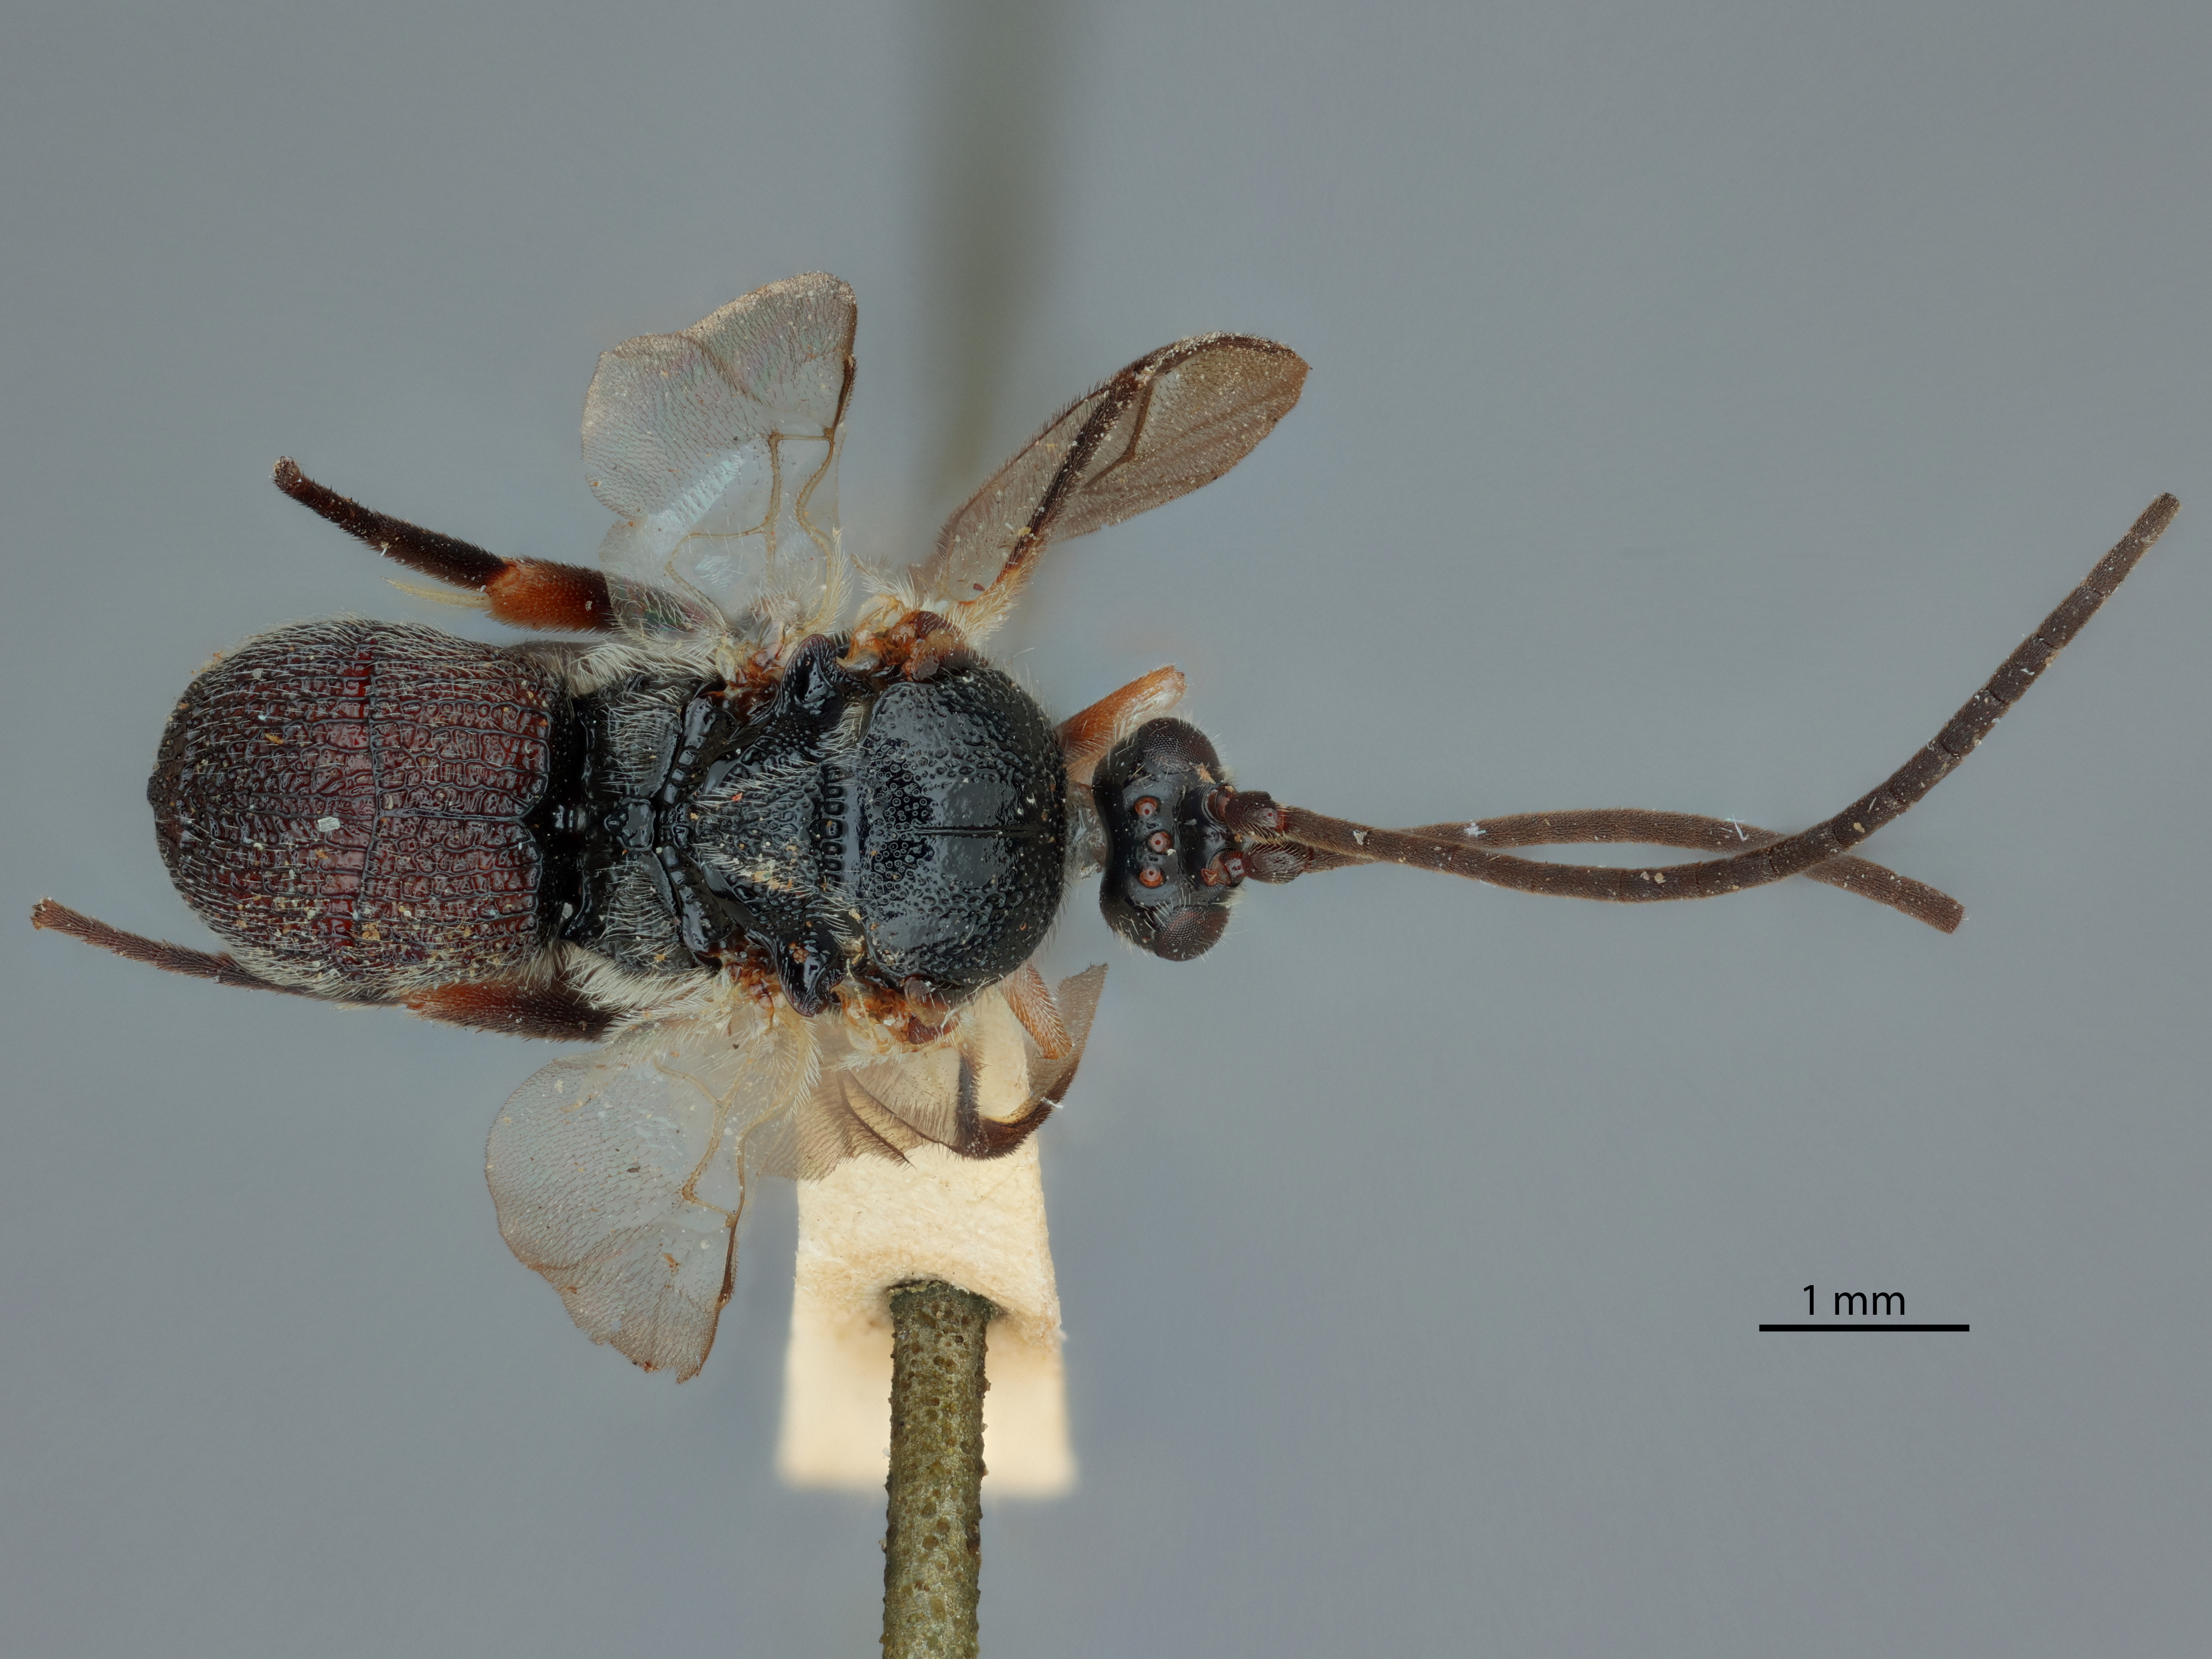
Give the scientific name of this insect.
Odontofornici borneanus
